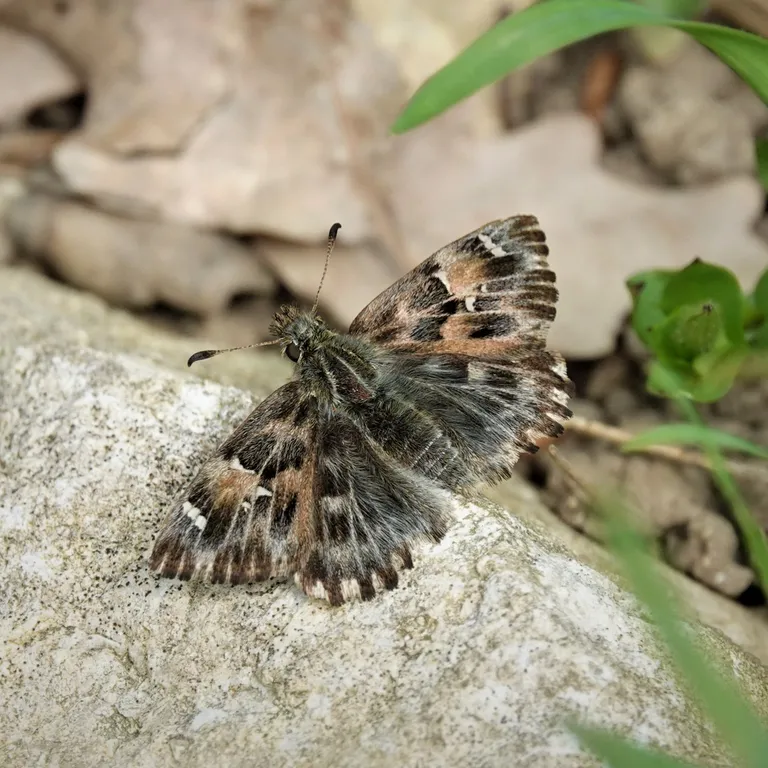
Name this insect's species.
Carcharodus alceae
